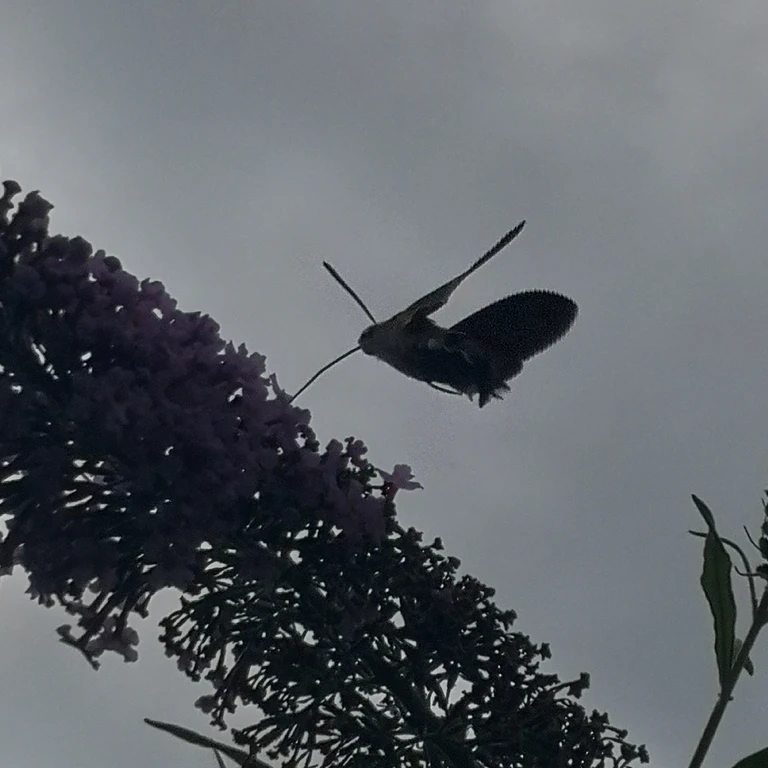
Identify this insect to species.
Macroglossum stellatarum
